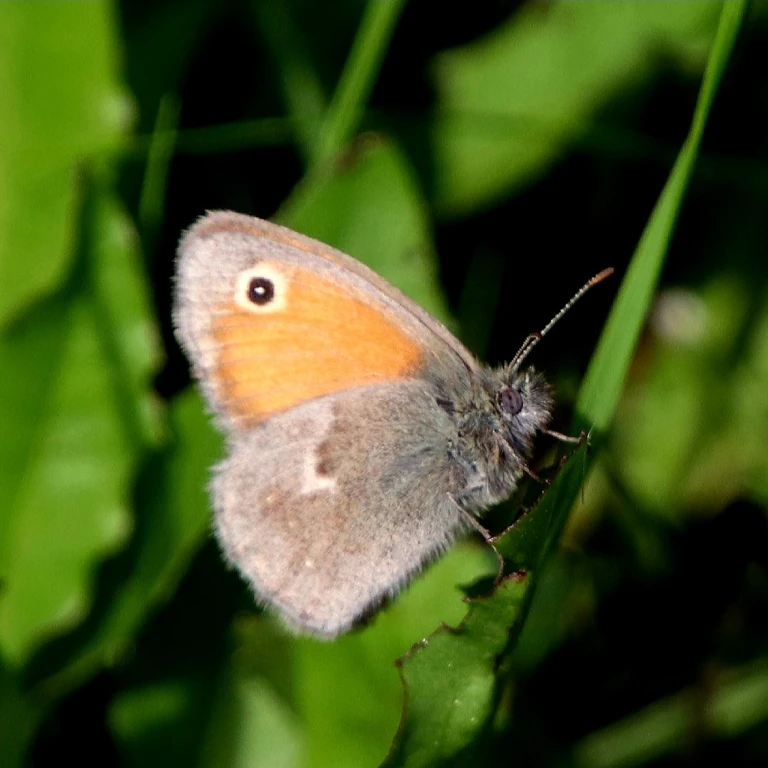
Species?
Coenonympha pamphilus
